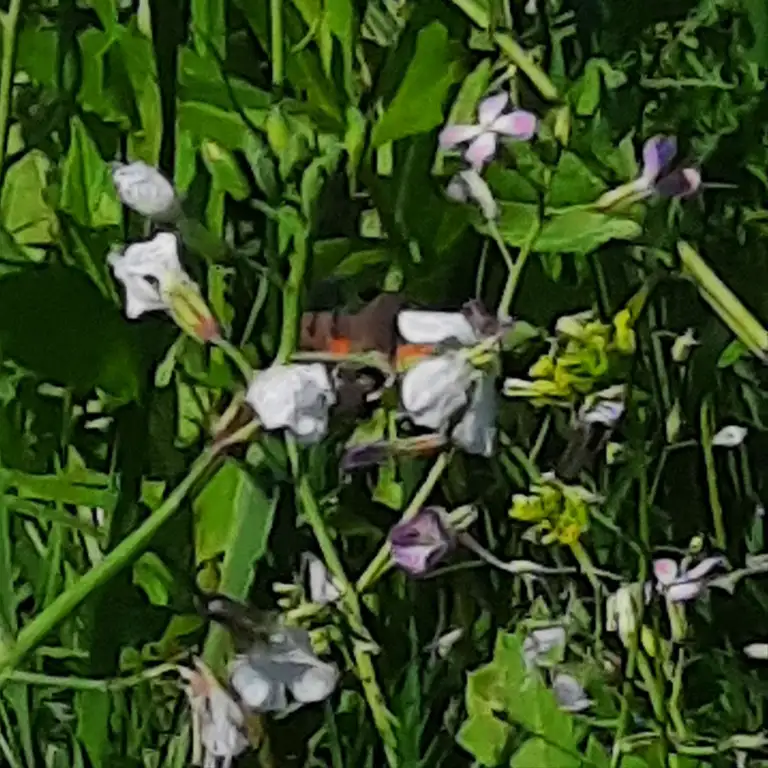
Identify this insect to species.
Macroglossum stellatarum
